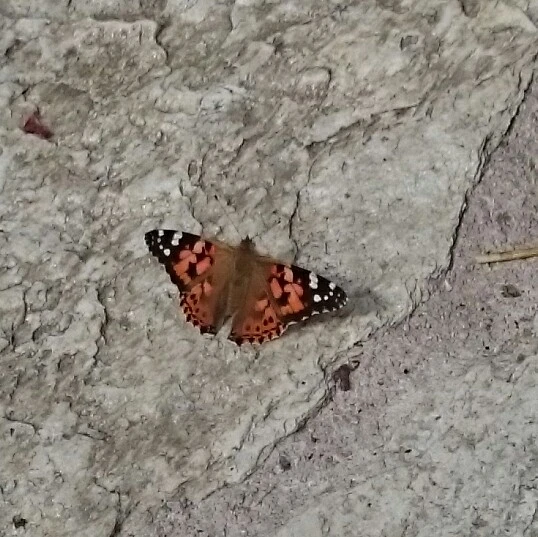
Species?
Vanessa cardui
